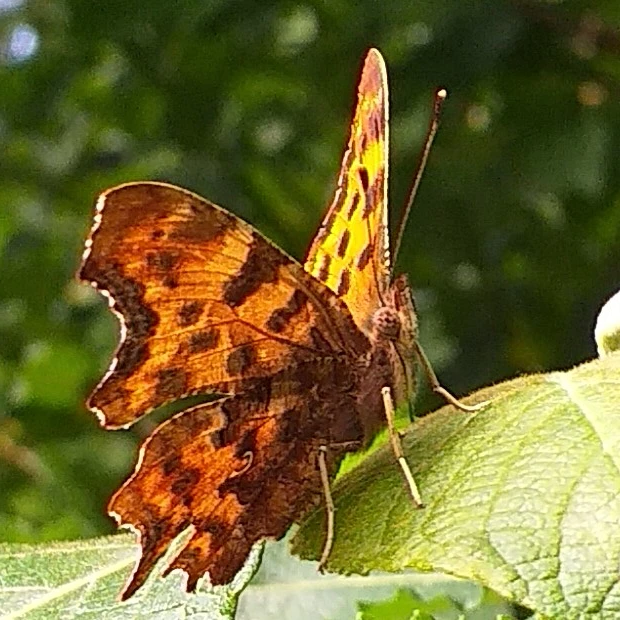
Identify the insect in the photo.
Polygonia c-album
